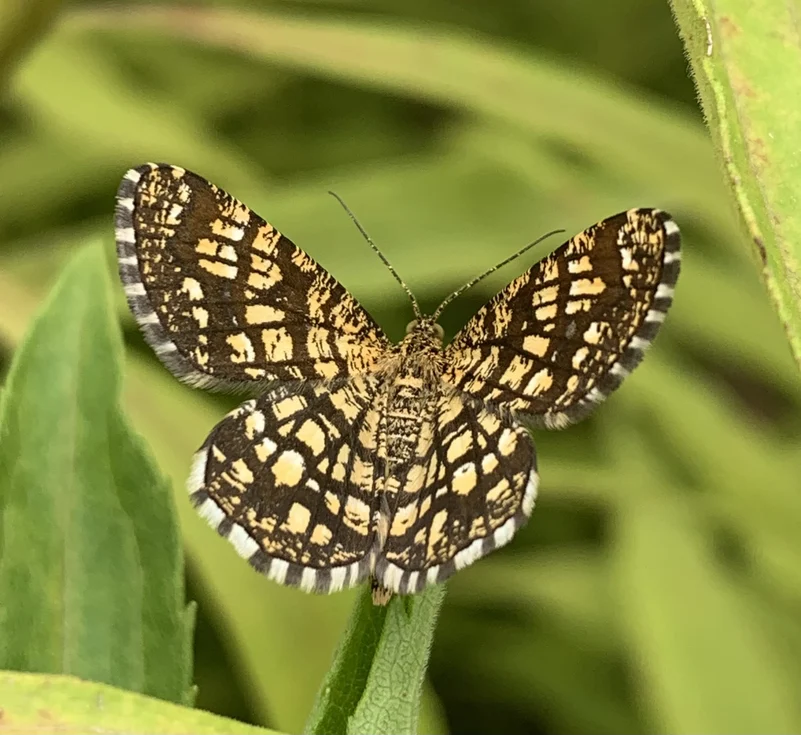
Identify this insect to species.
Chiasmia clathrata
